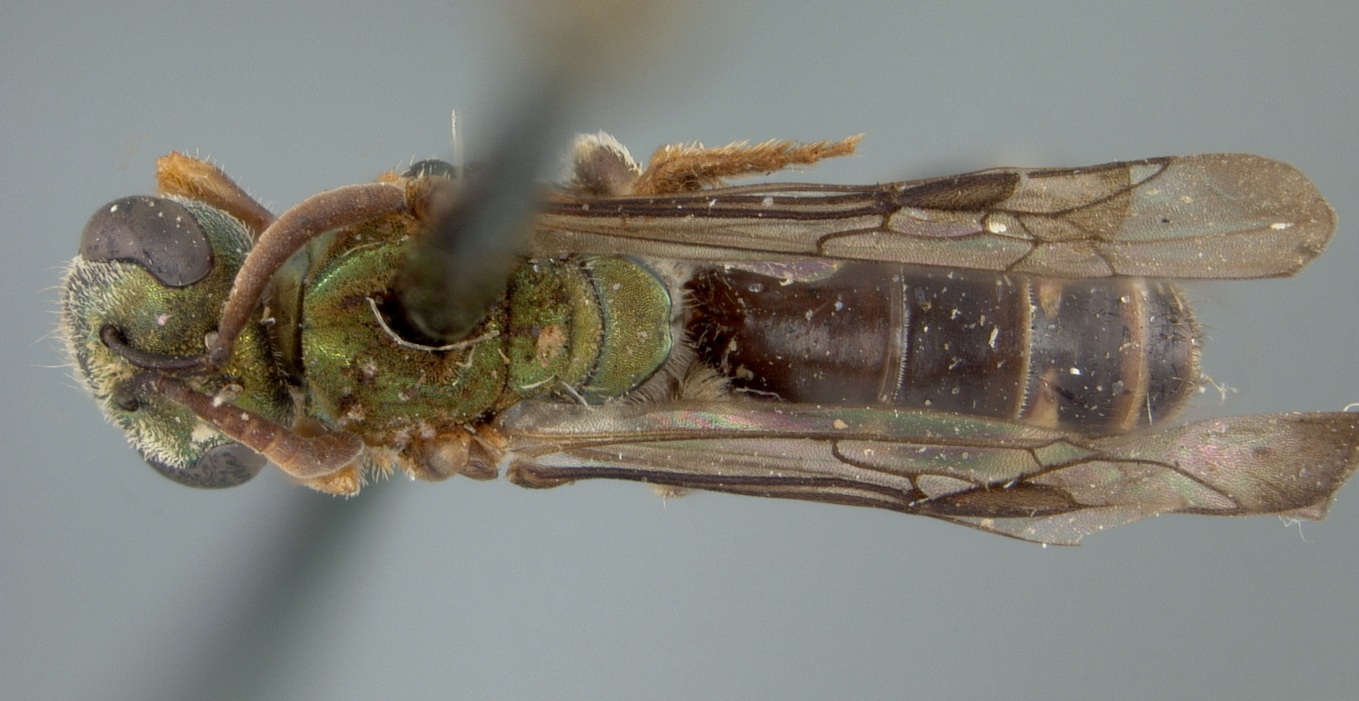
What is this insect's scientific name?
Augochlora maculiventris
